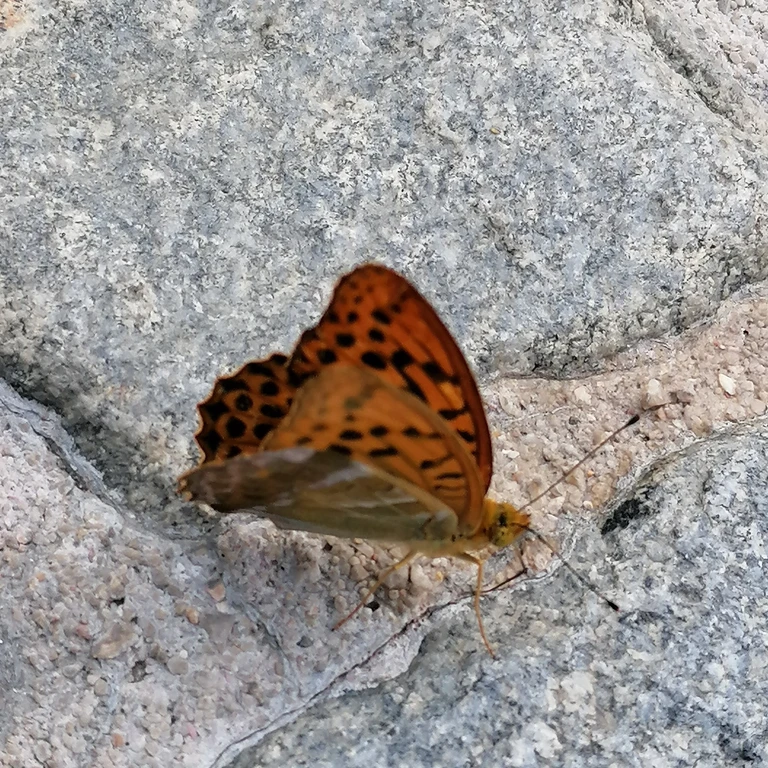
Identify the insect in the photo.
Argynnis paphia
